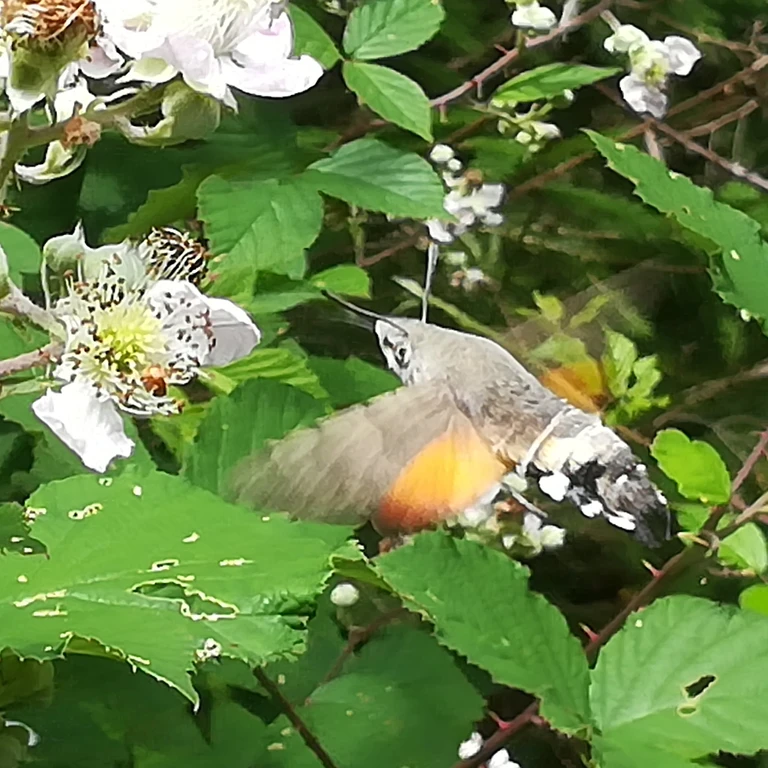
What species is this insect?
Macroglossum stellatarum
